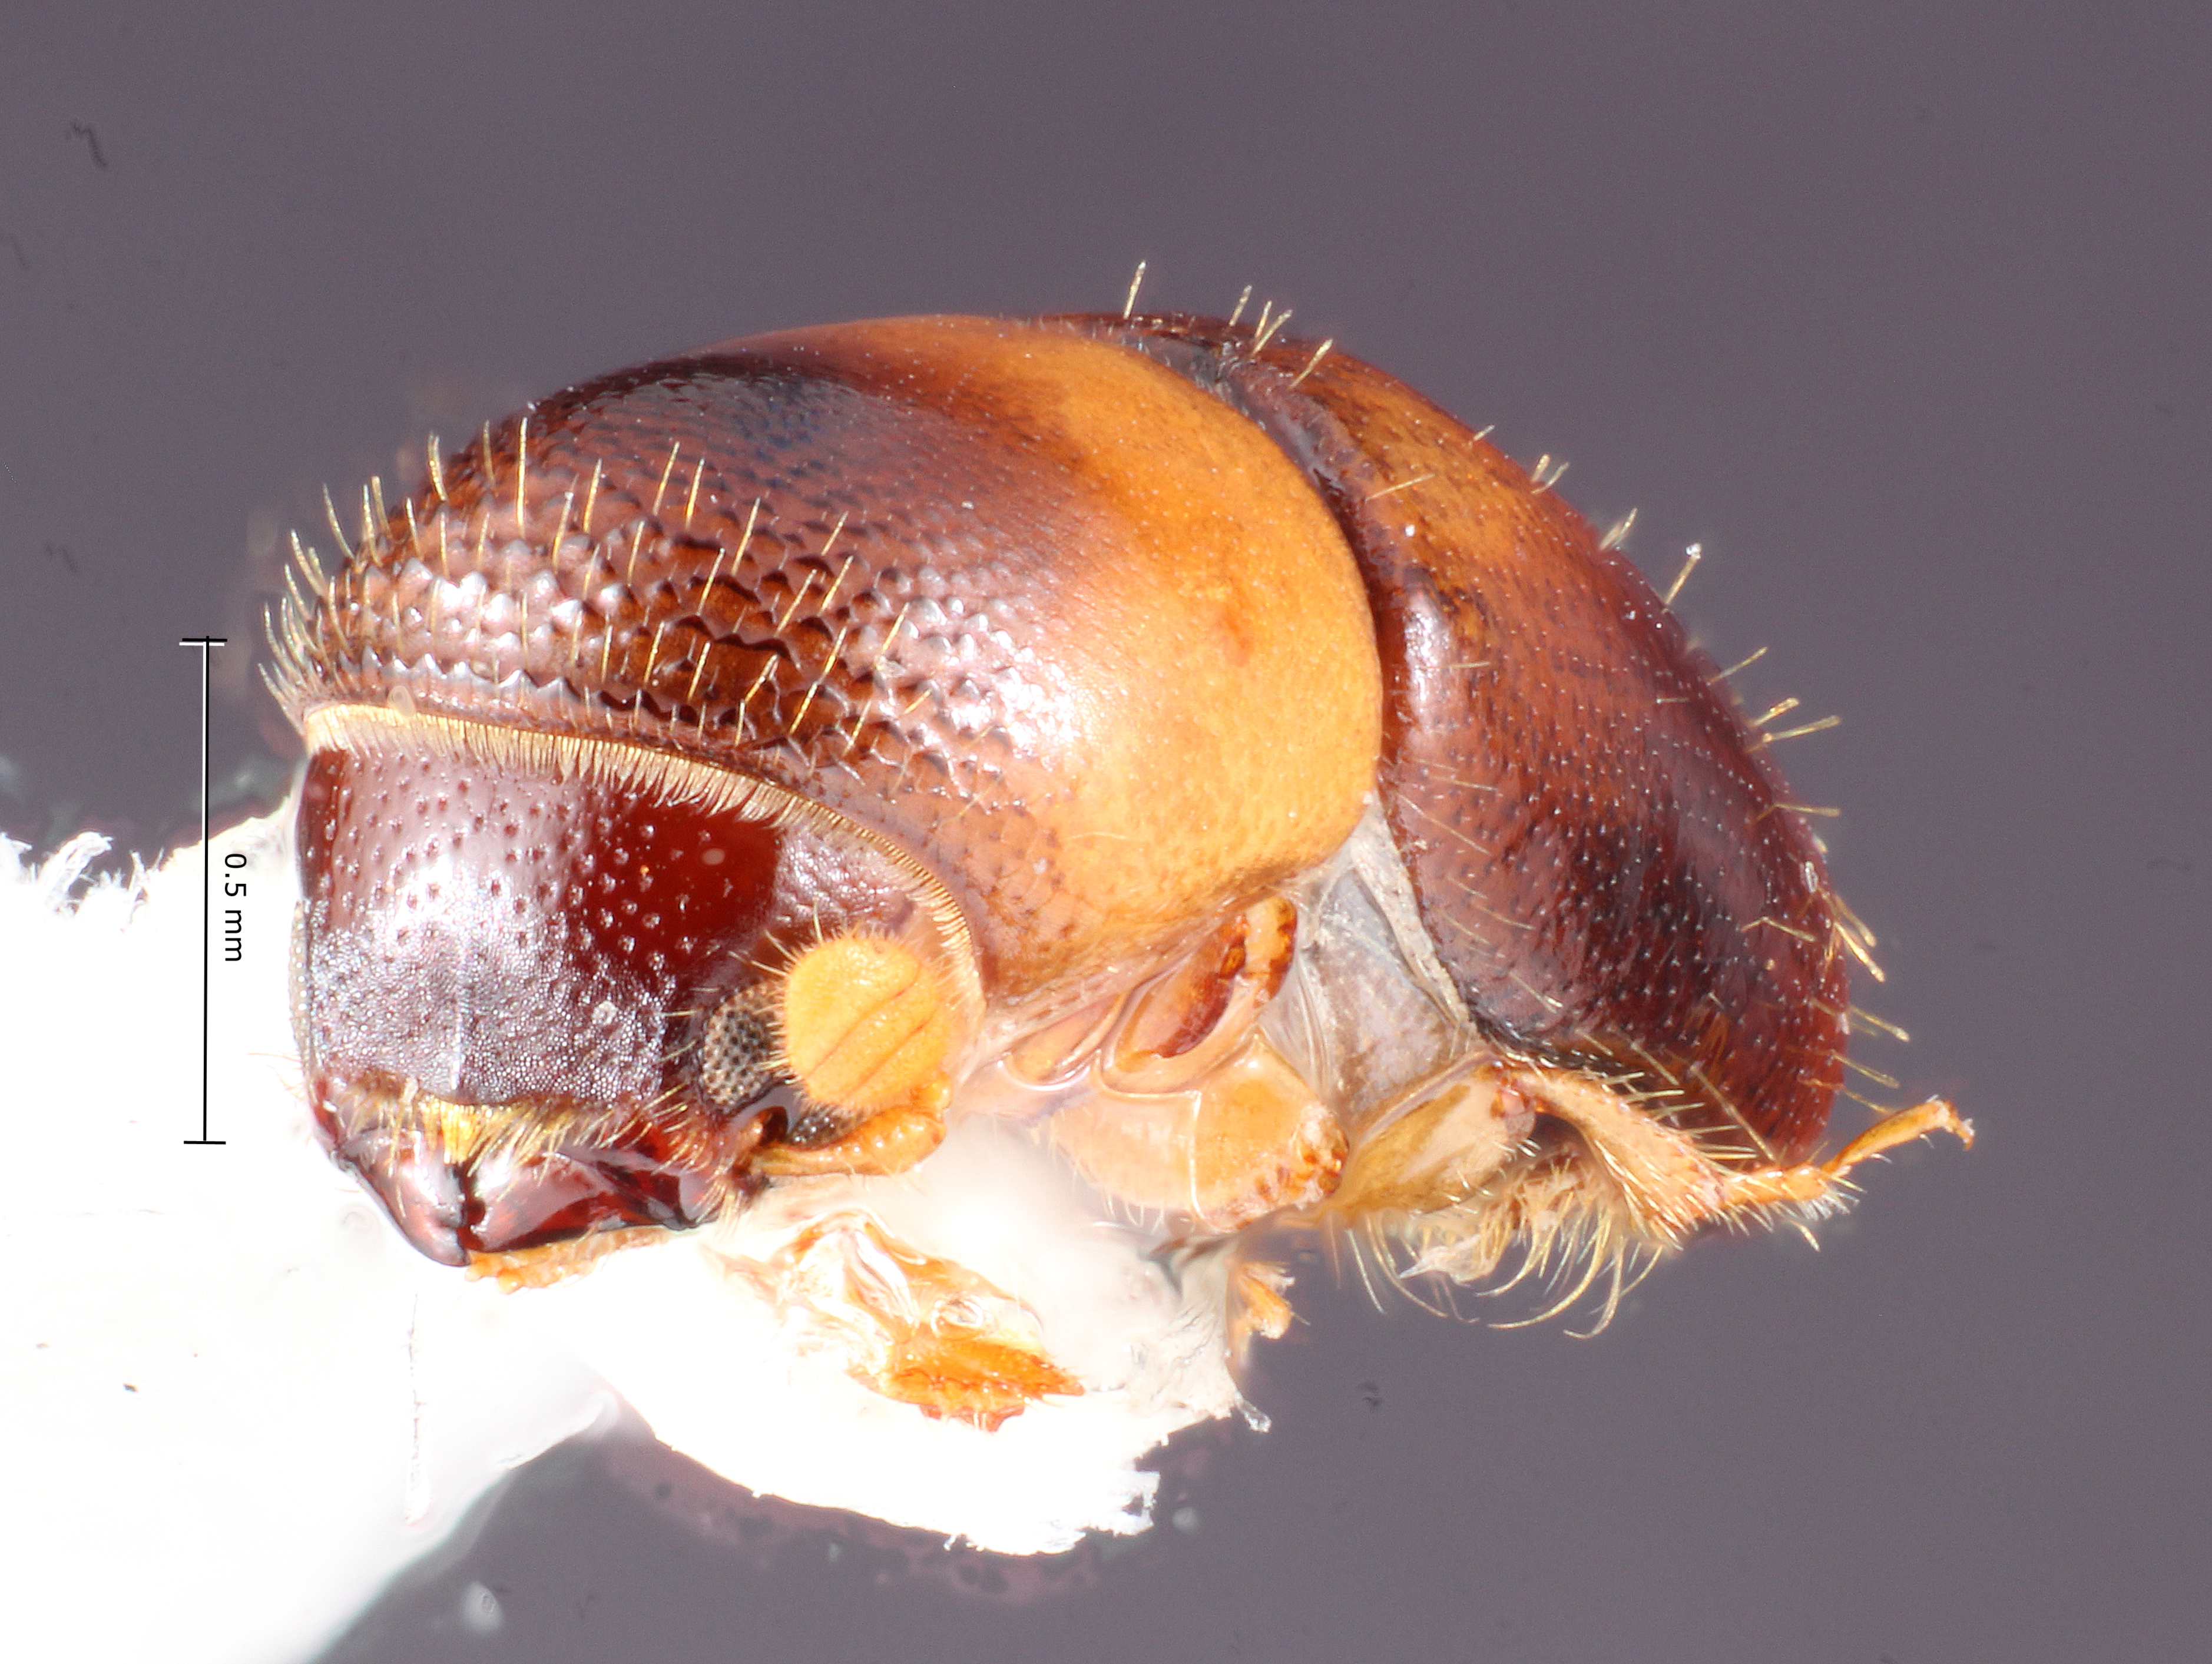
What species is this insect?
Monarthrum ferrarii
